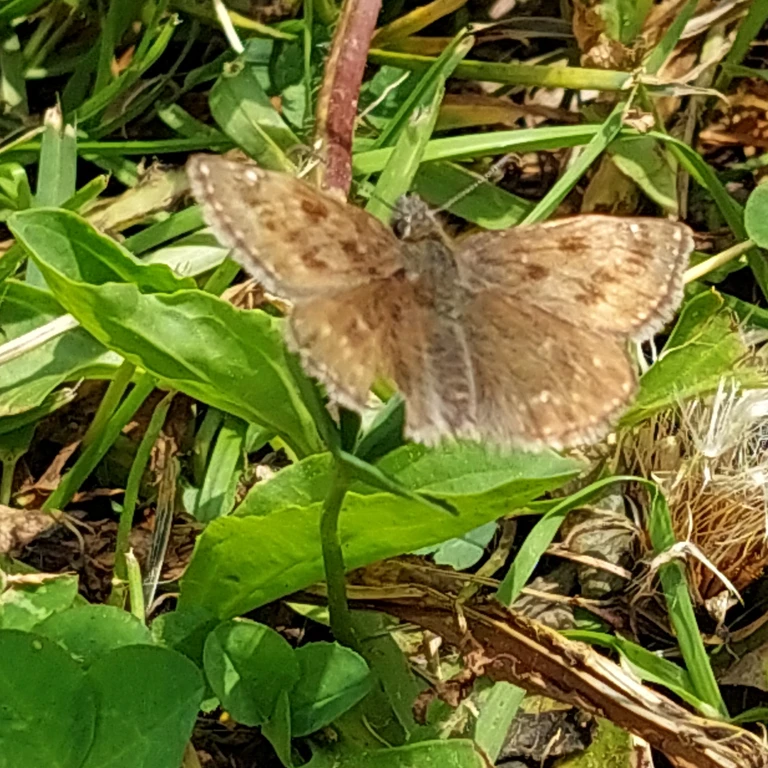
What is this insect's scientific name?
Erynnis tages
